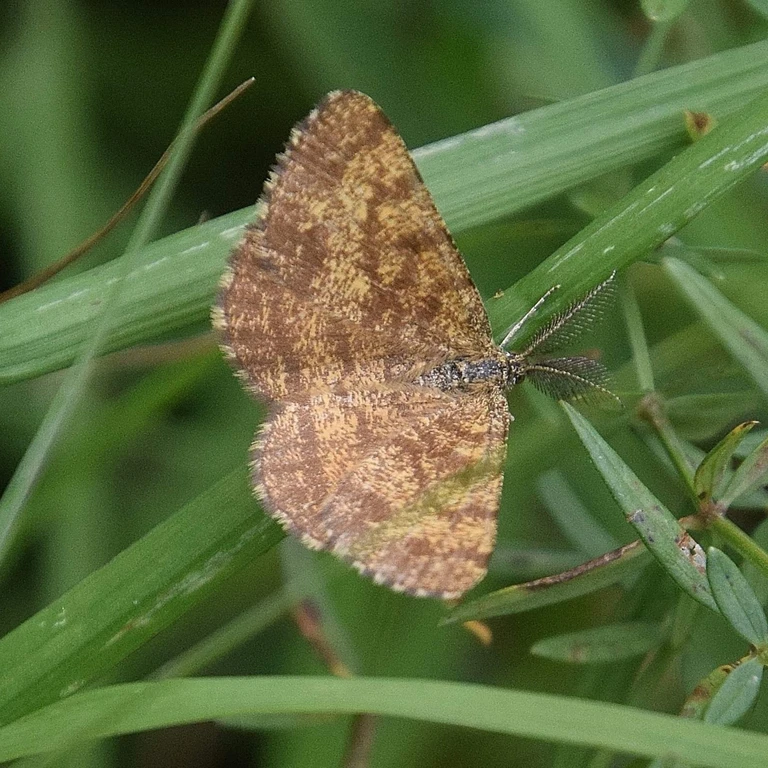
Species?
Ematurga atomaria
